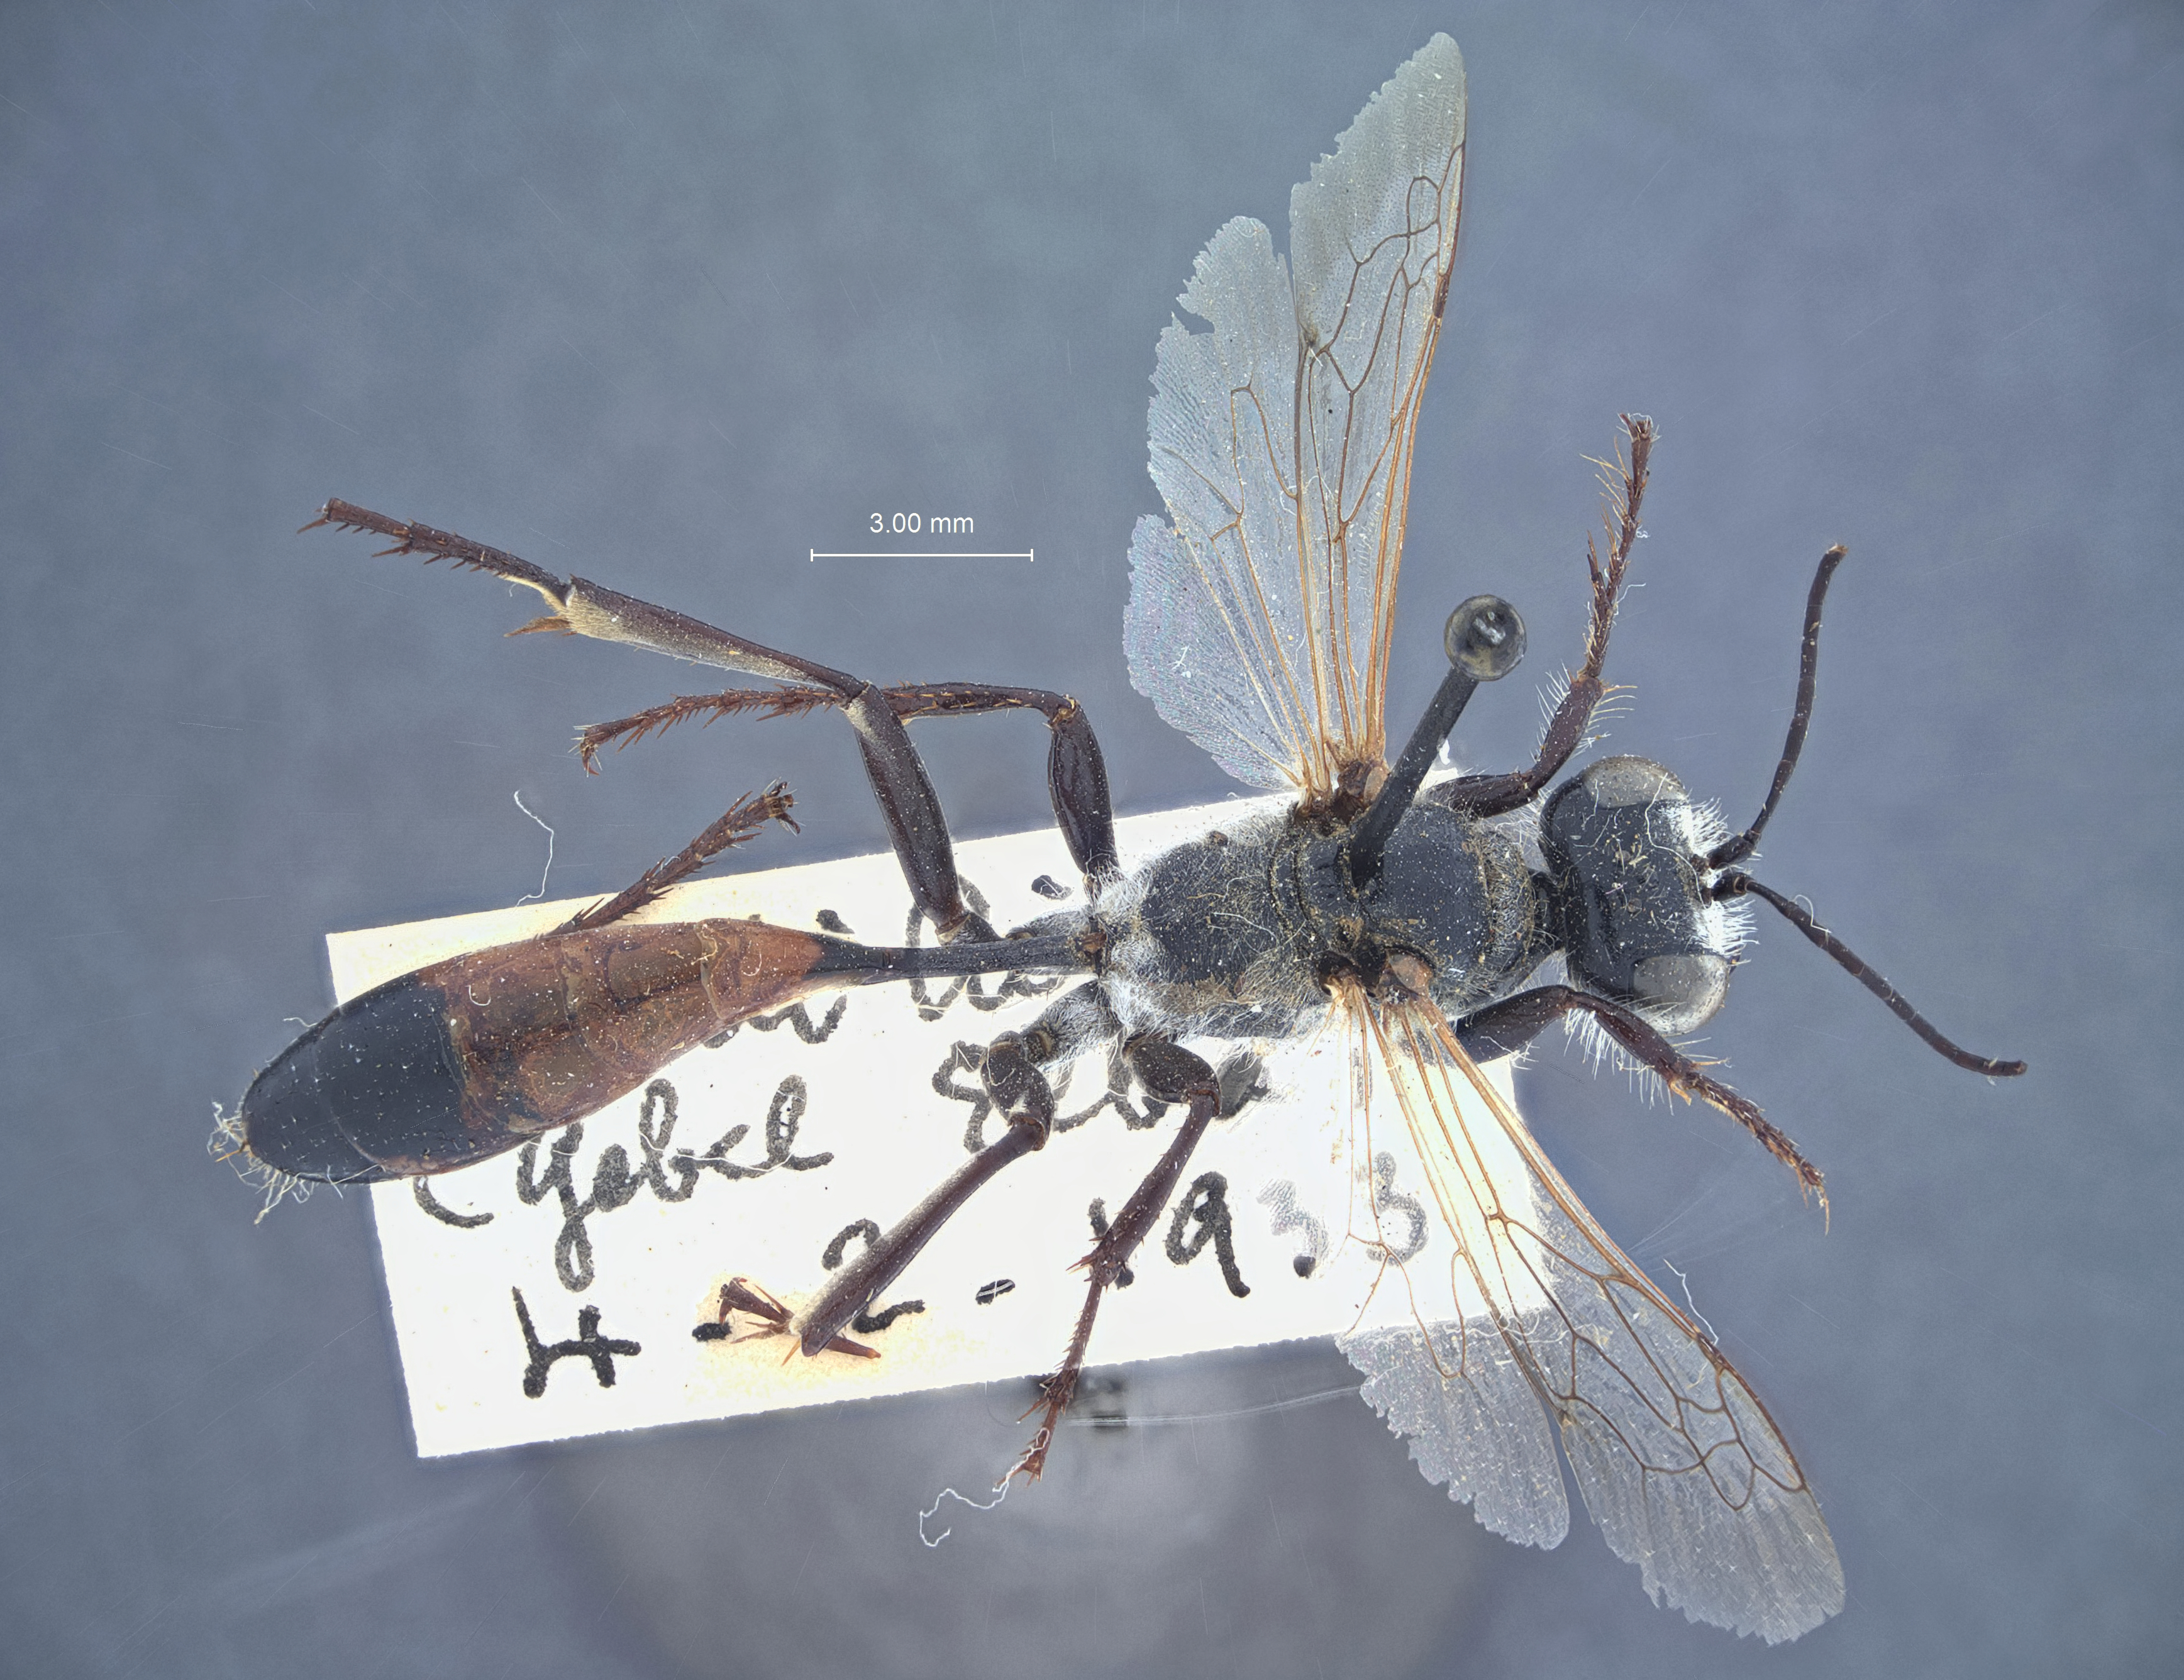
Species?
Ammophila gibba
